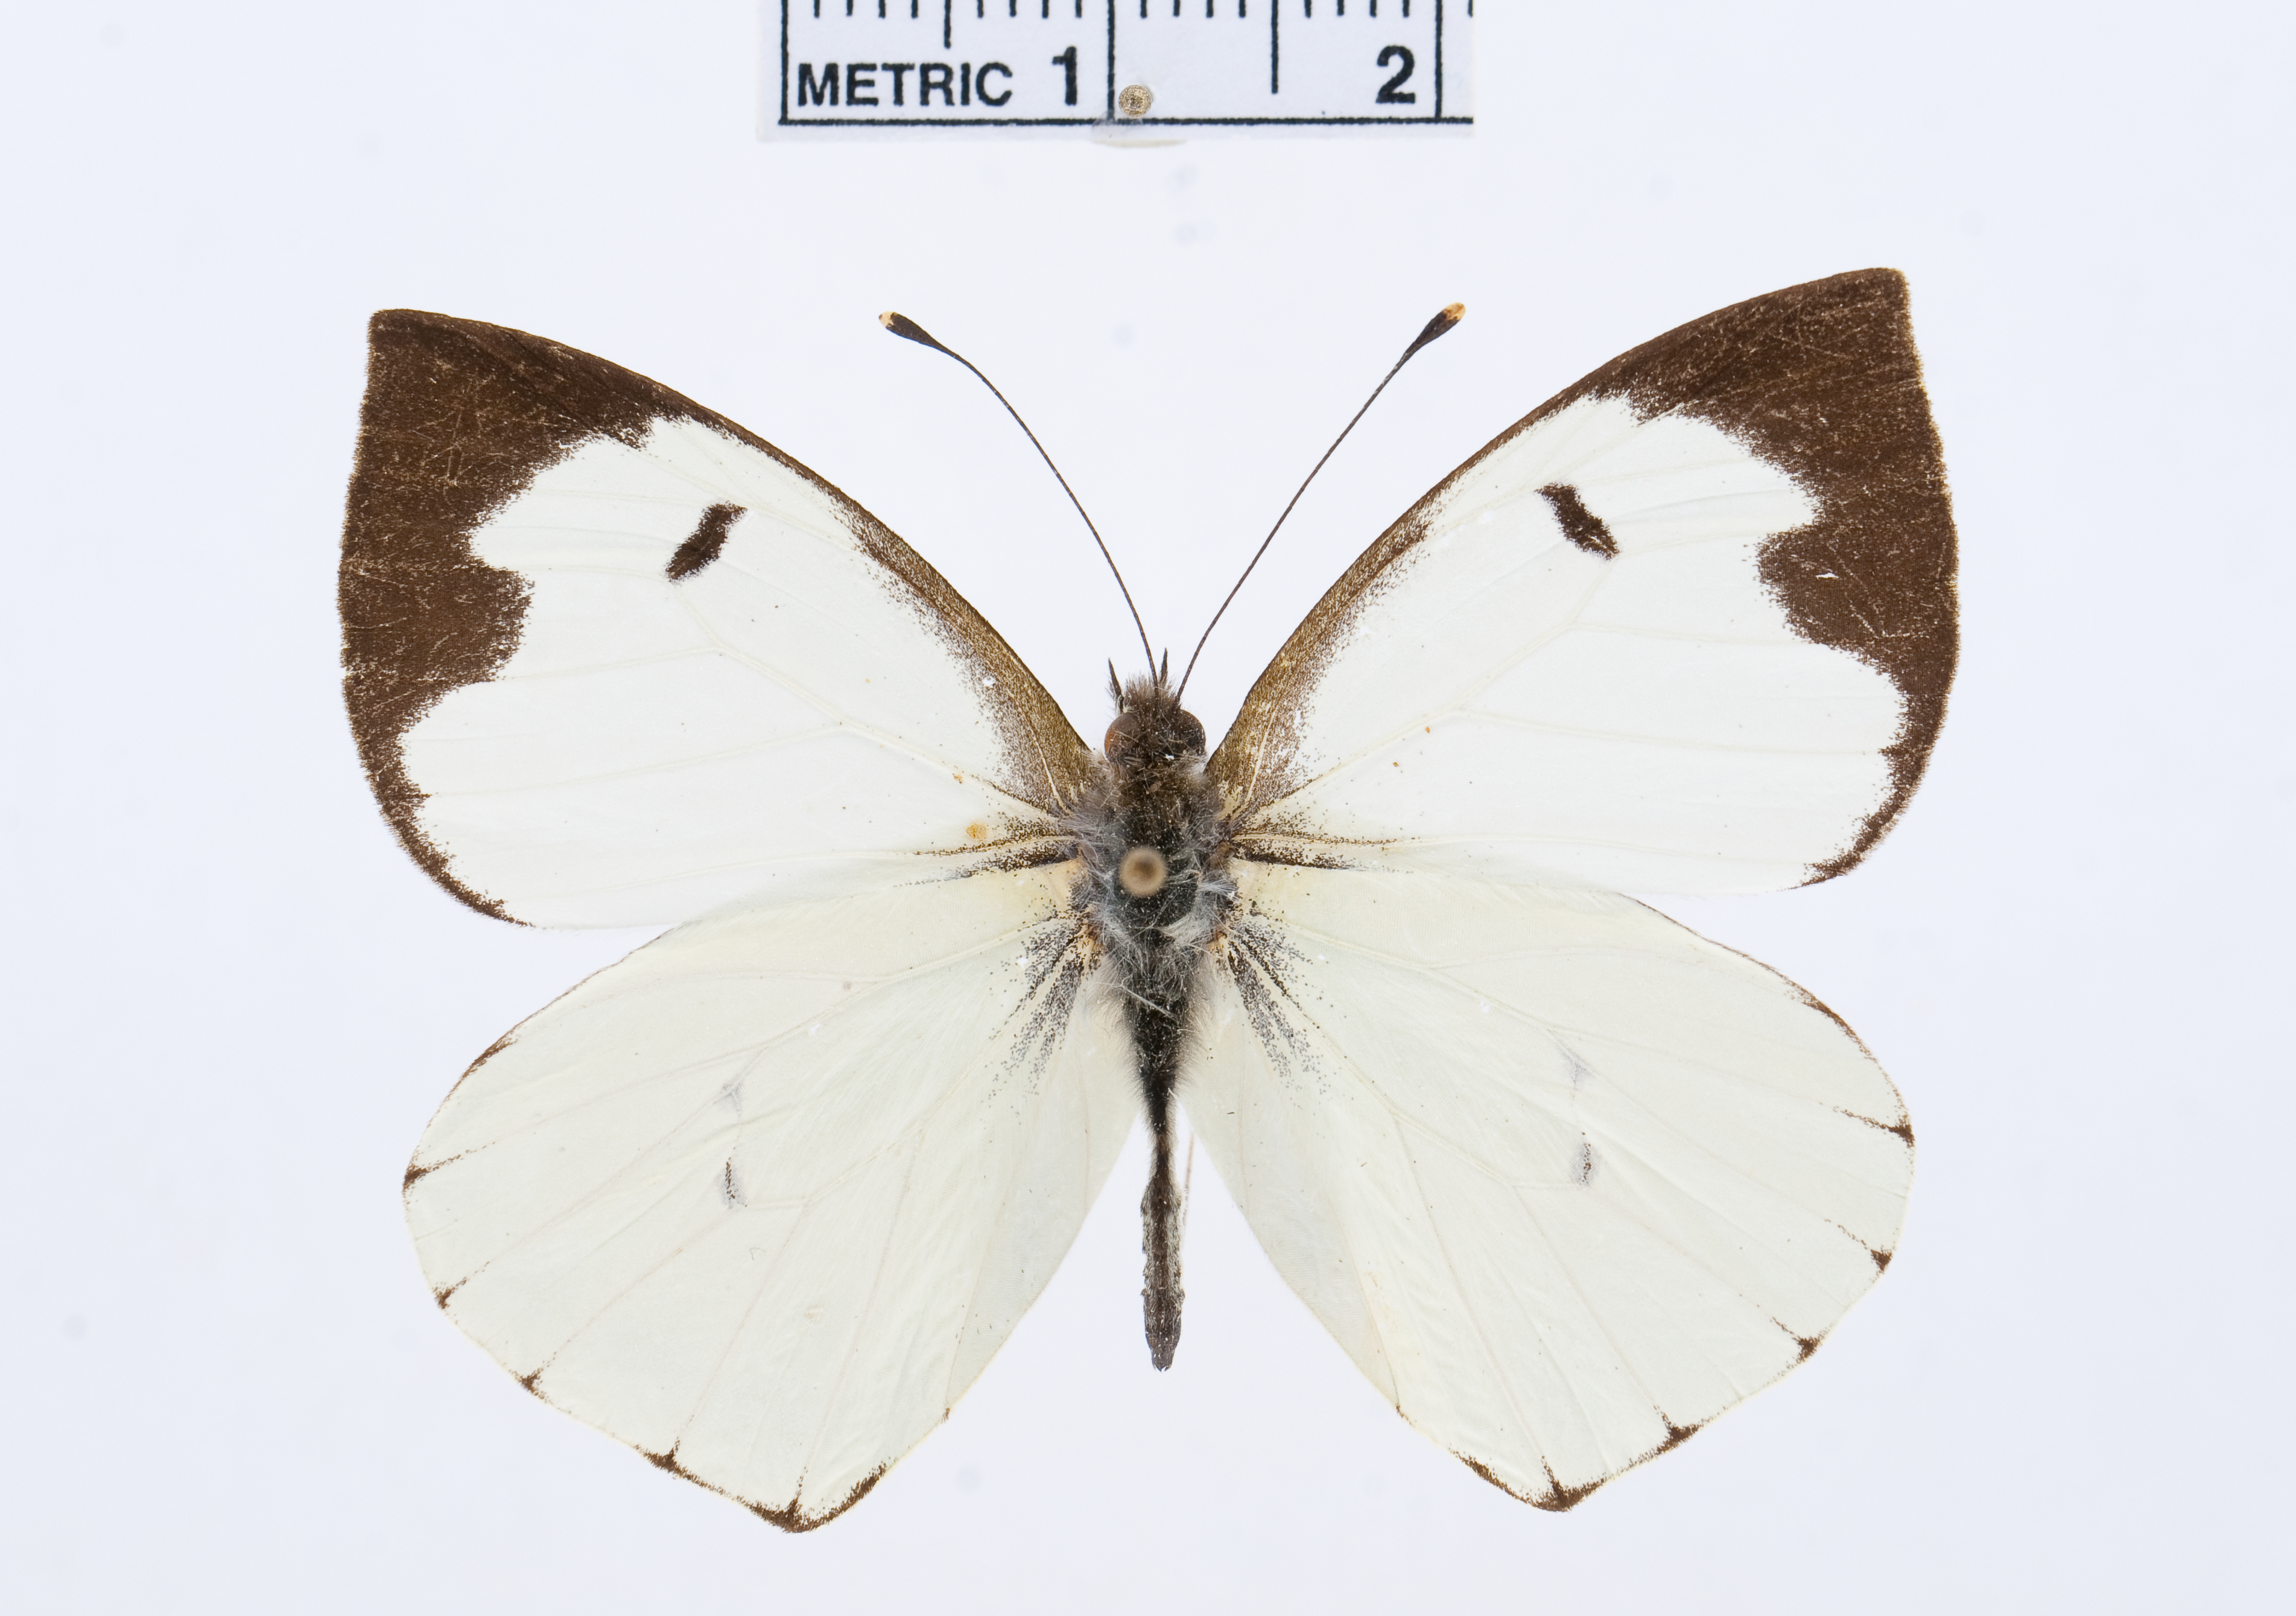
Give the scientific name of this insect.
Leptophobia pinara
